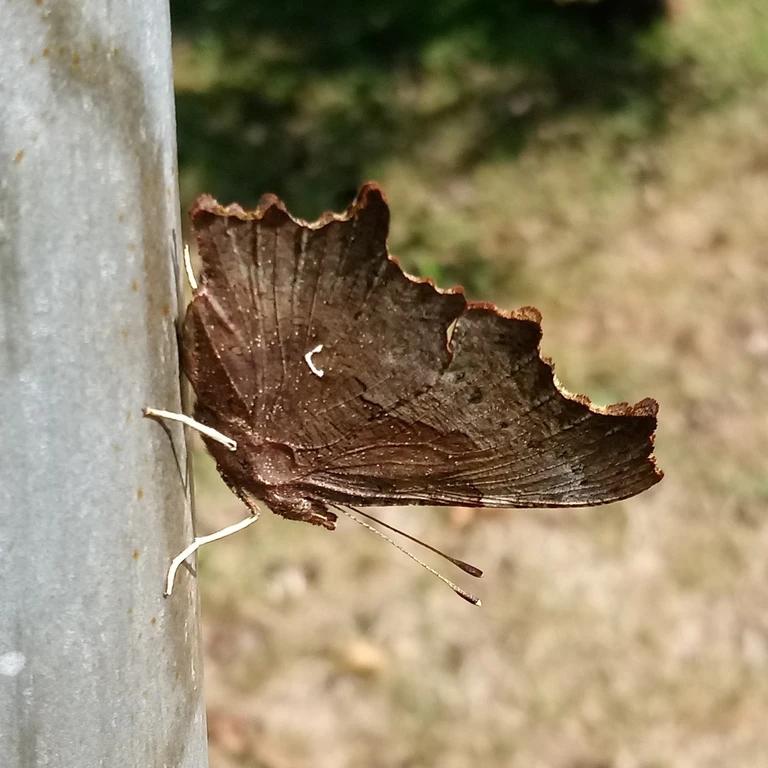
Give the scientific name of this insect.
Polygonia c-album
